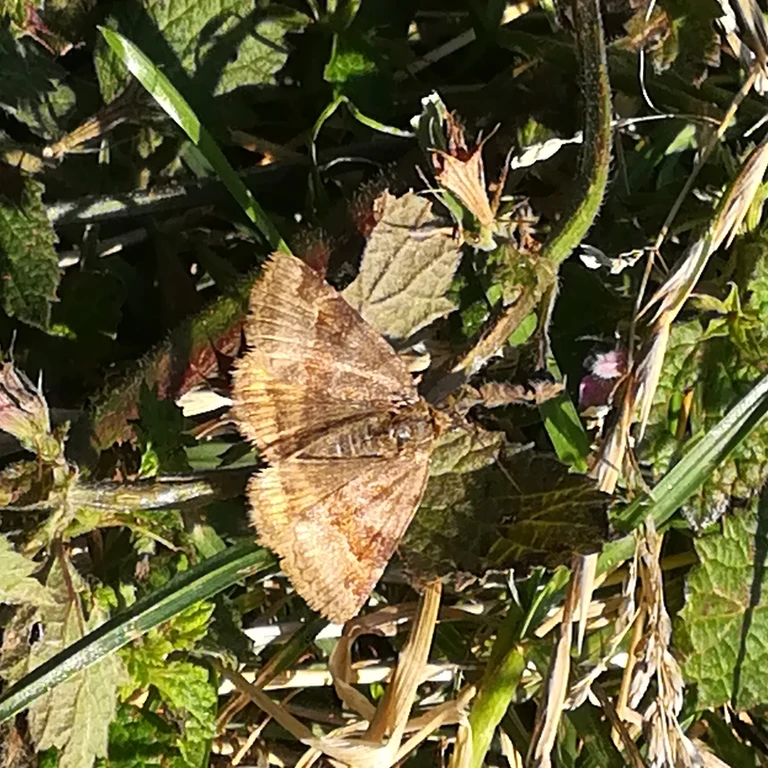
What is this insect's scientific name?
Euclidia glyphica
